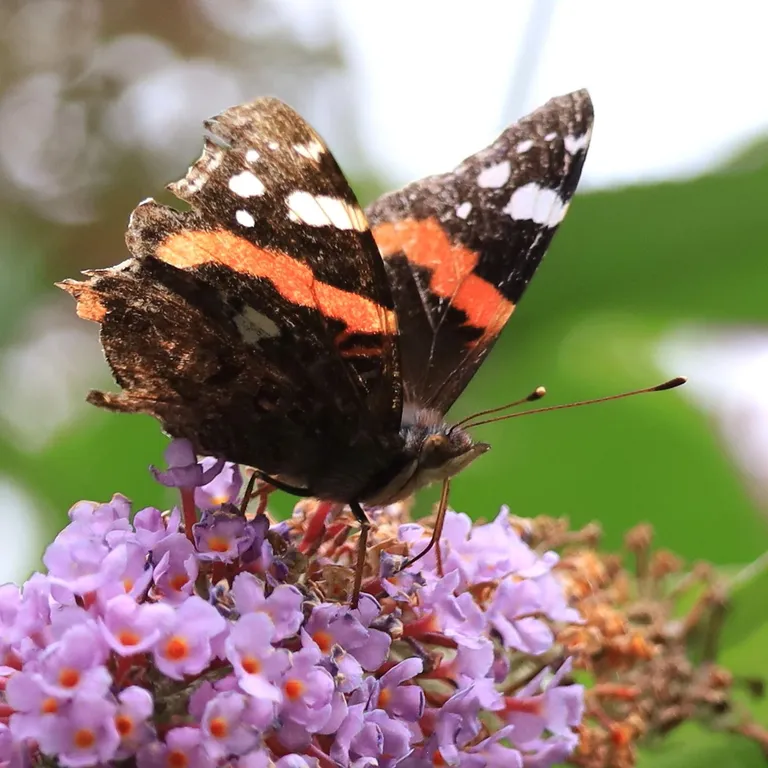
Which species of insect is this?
Vanessa atalanta
